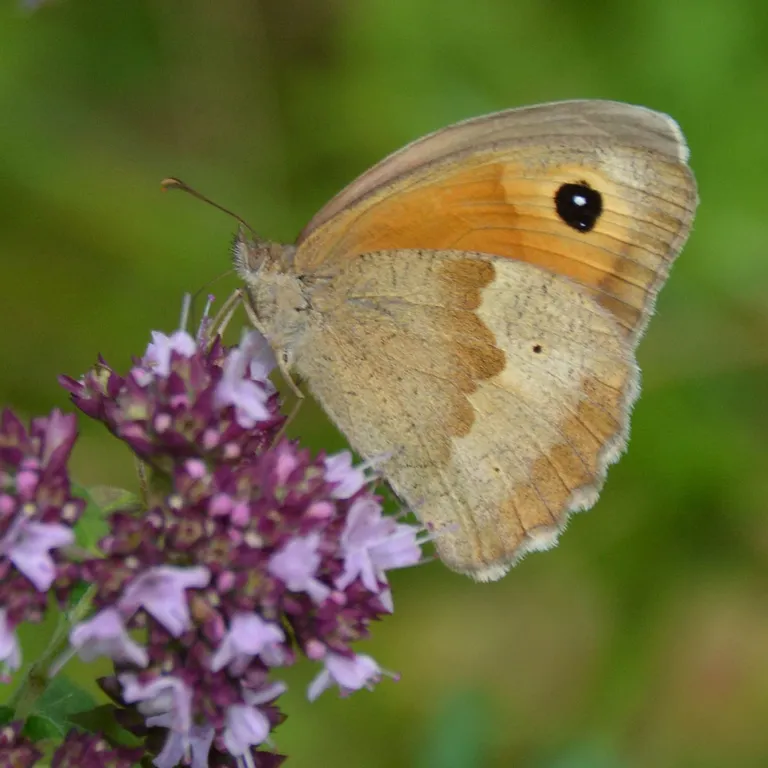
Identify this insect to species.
Maniola jurtina
